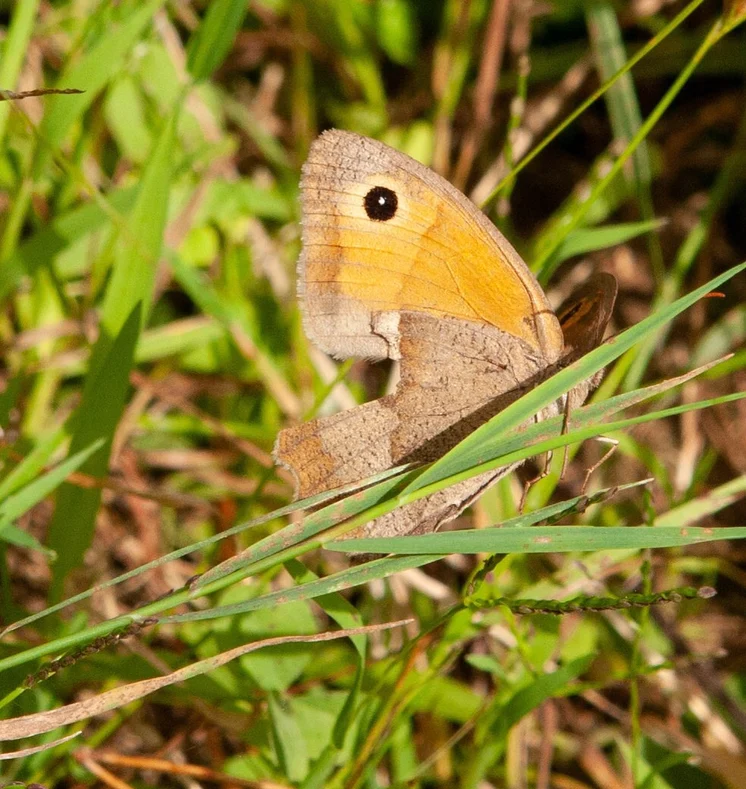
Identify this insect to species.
Maniola jurtina
